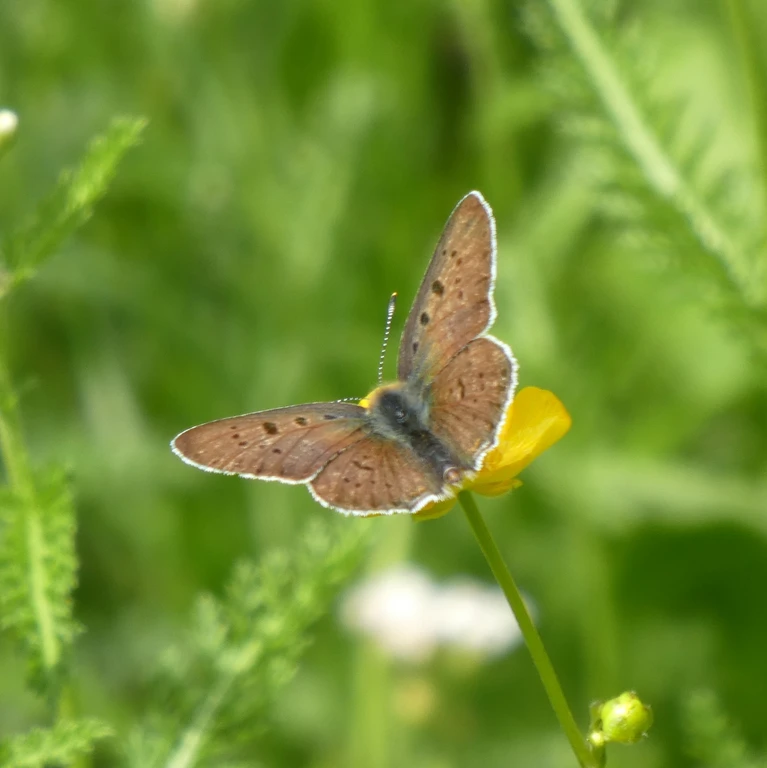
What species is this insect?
Lycaena tityrus (also Loweia tityrus)
